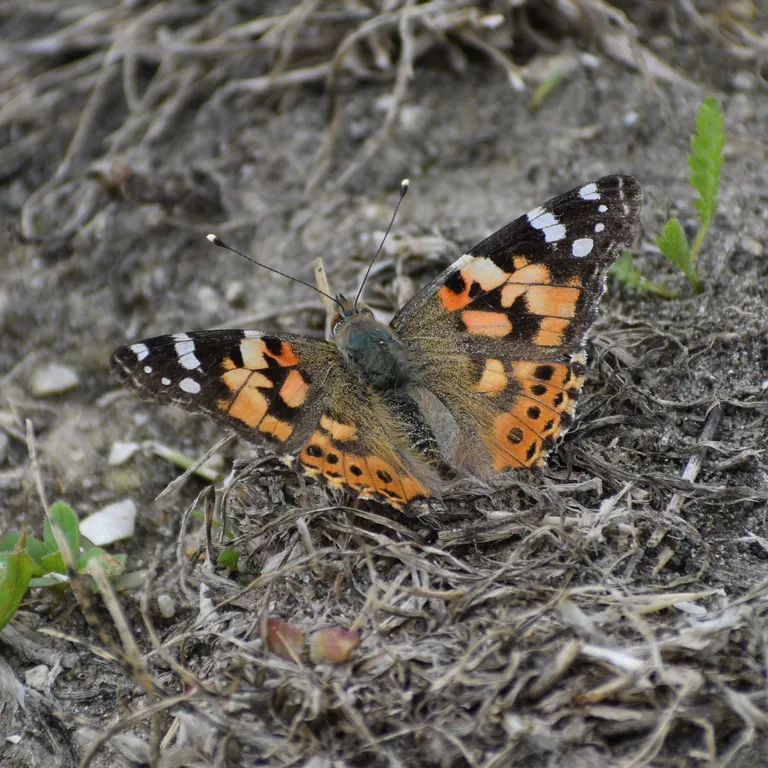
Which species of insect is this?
Vanessa cardui
